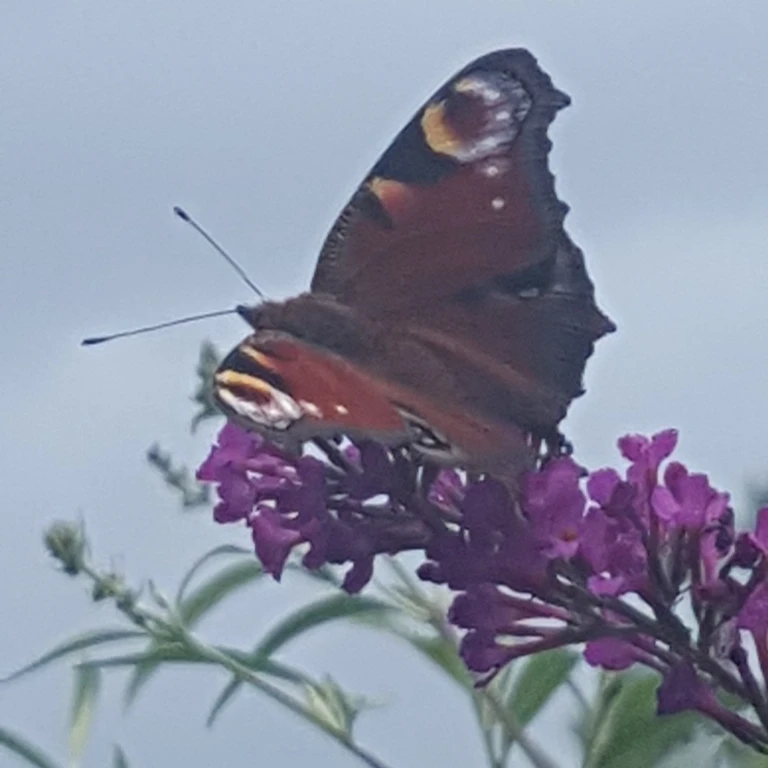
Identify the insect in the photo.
Aglais io
